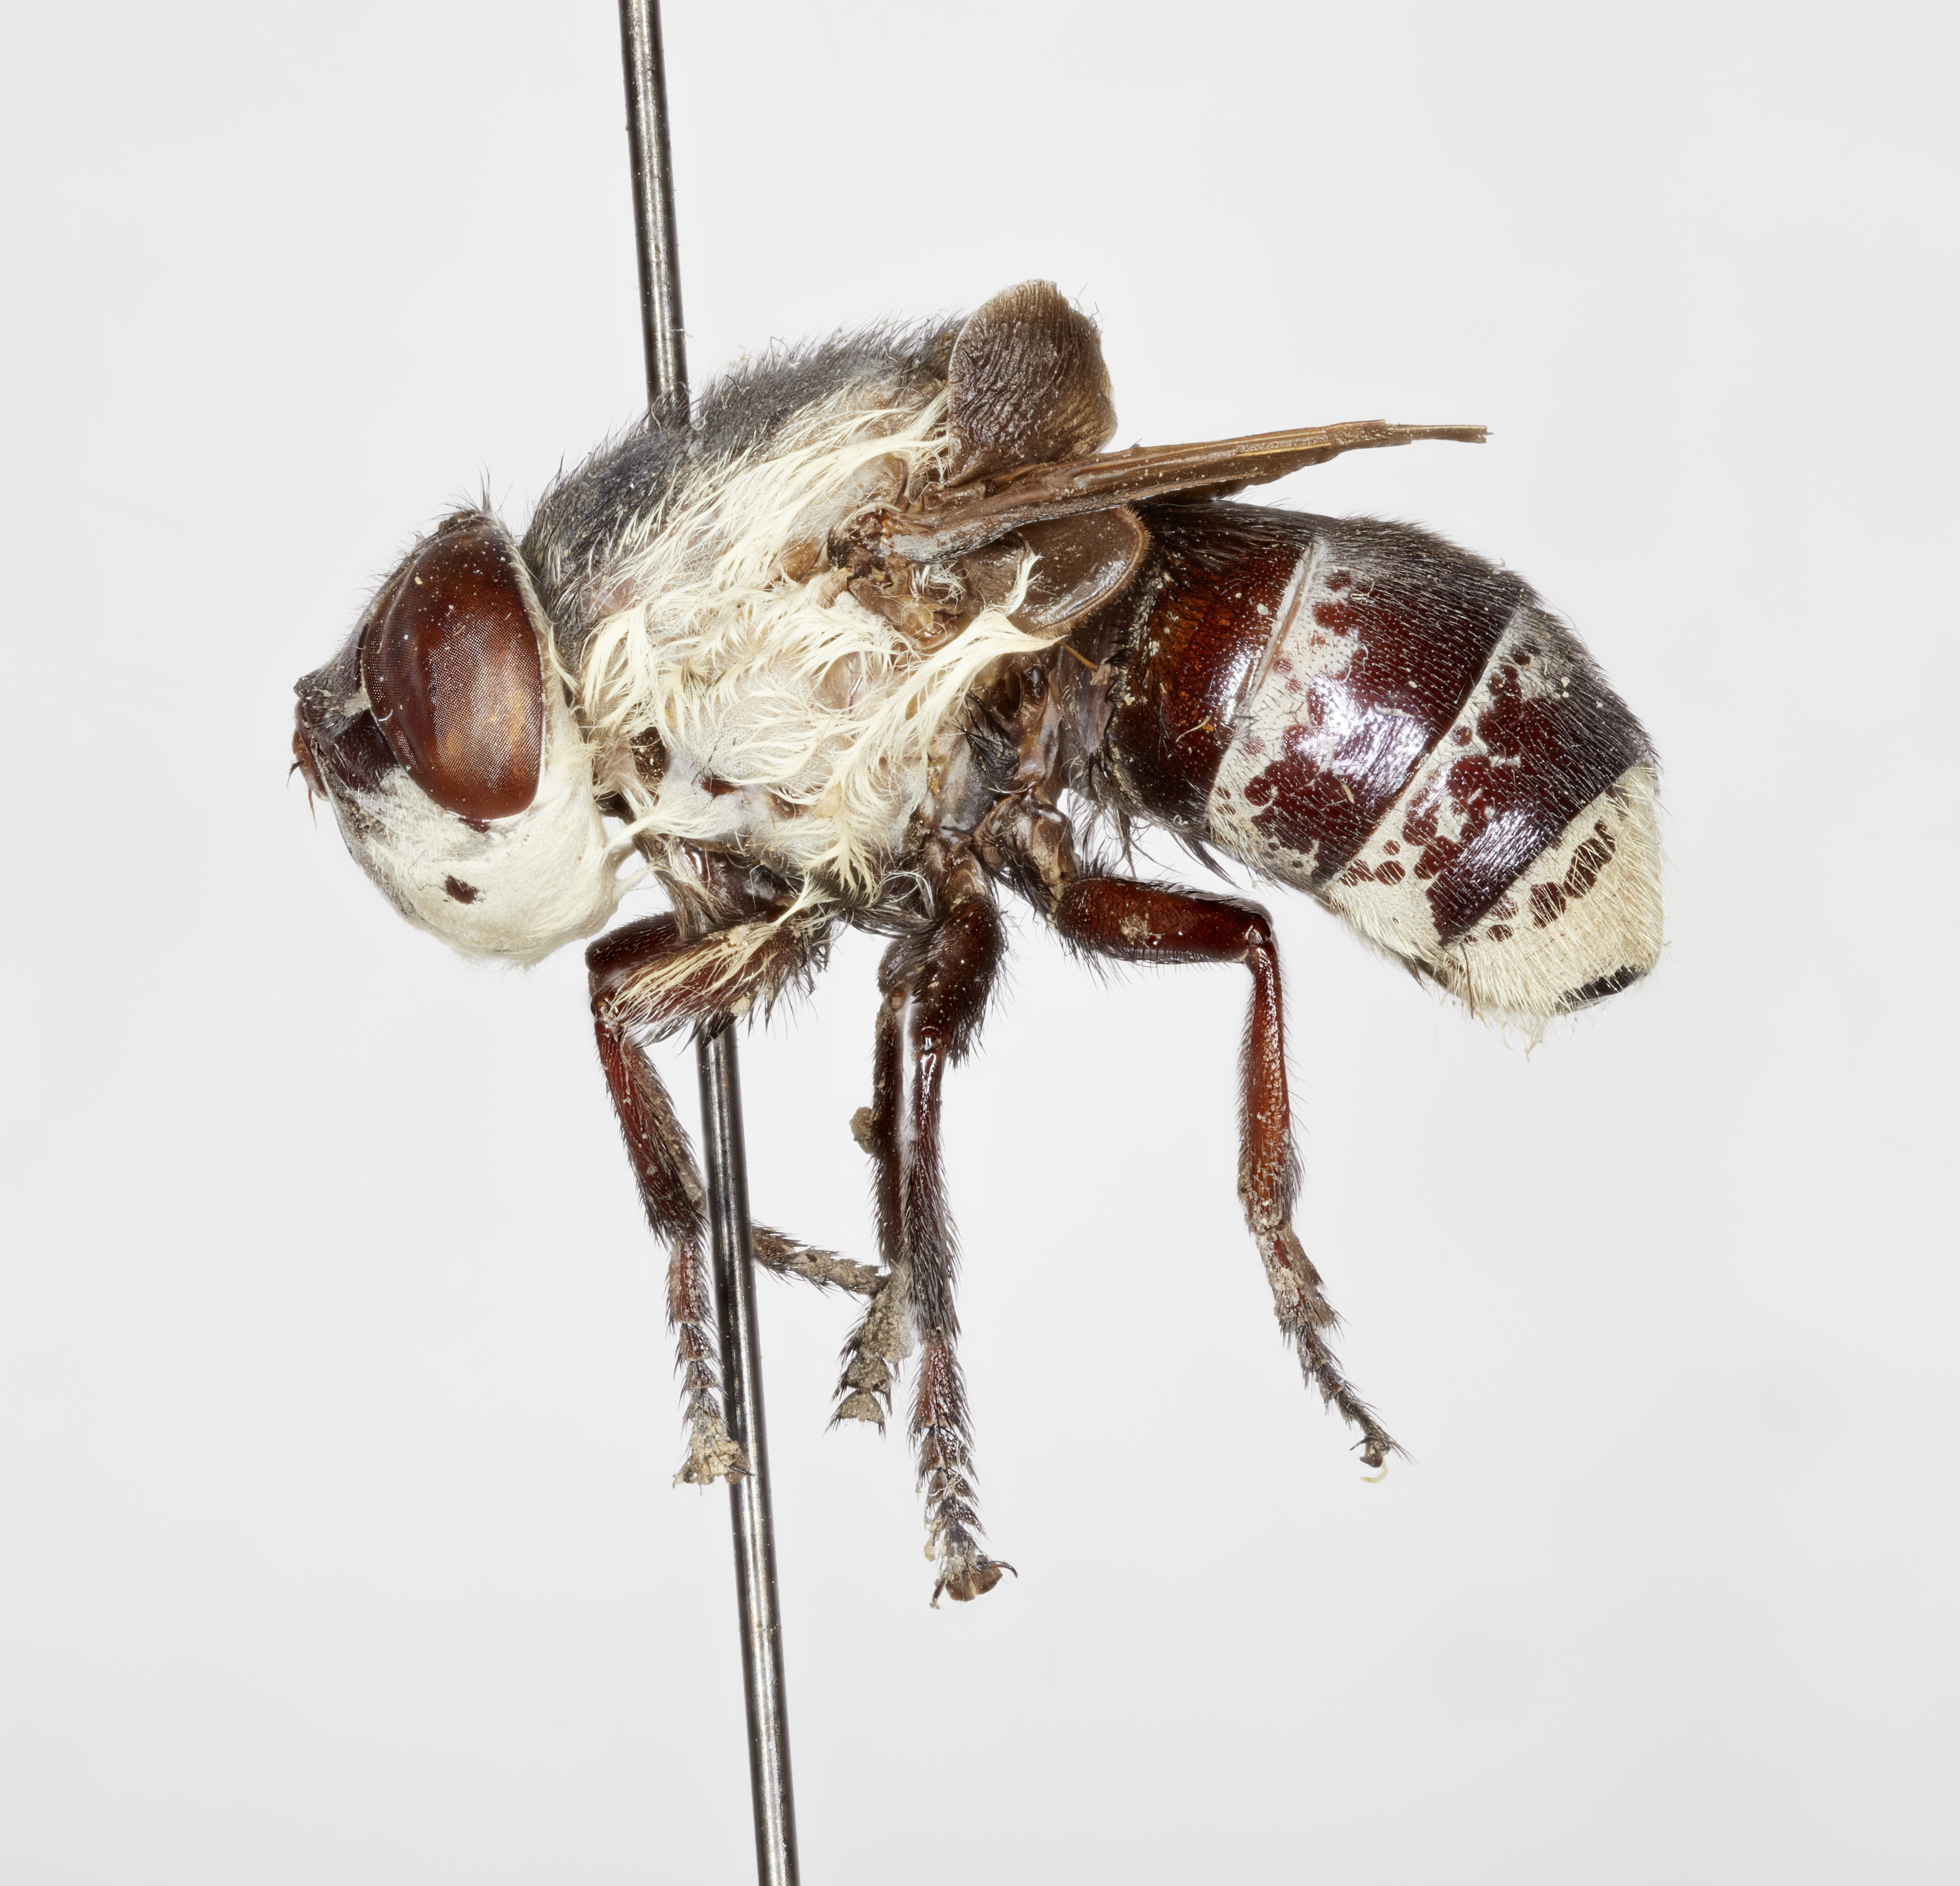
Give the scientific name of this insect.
Cuterebra peromysci
